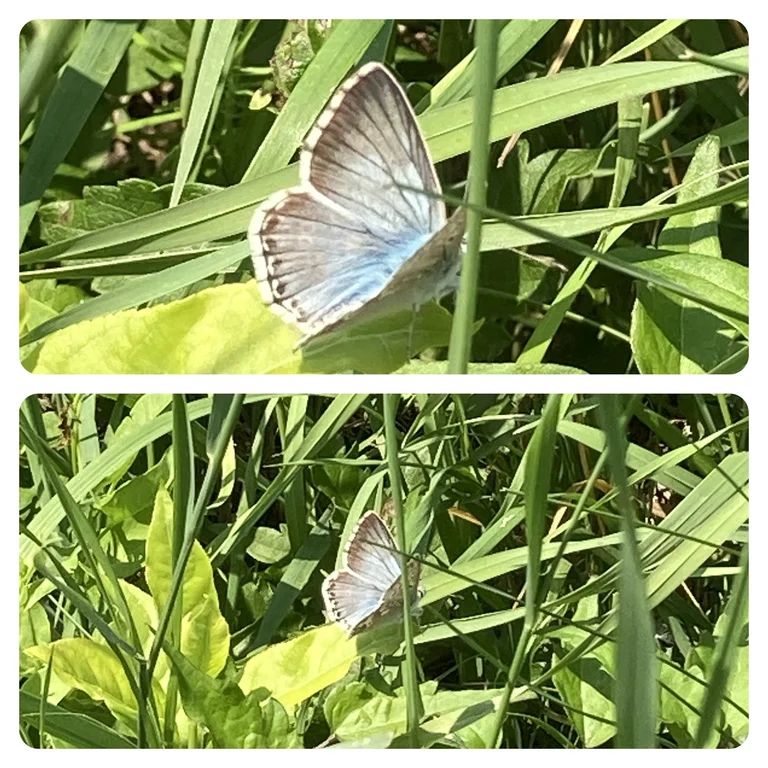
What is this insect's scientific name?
Lysandra coridon
